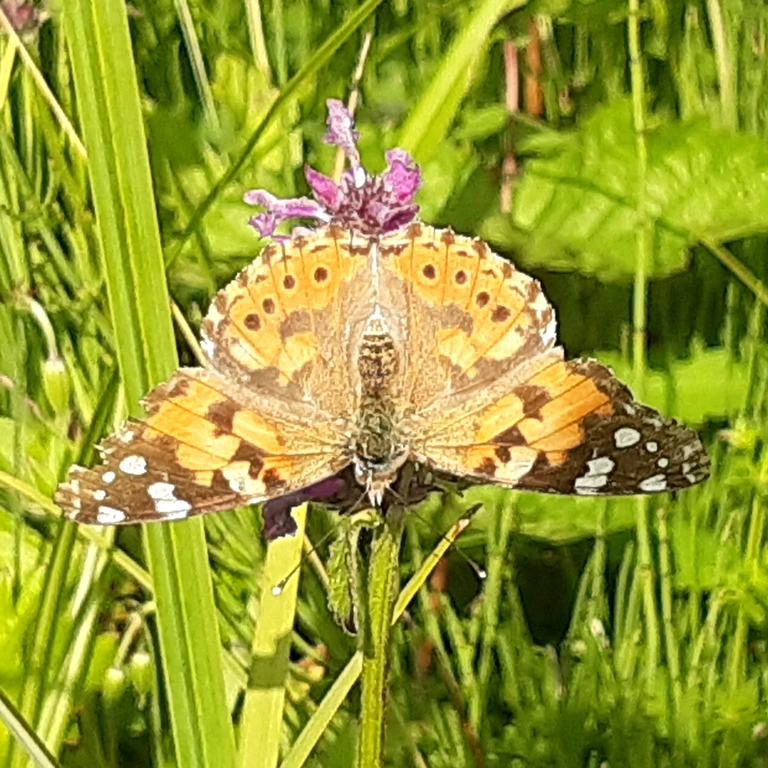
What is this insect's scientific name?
Vanessa cardui
